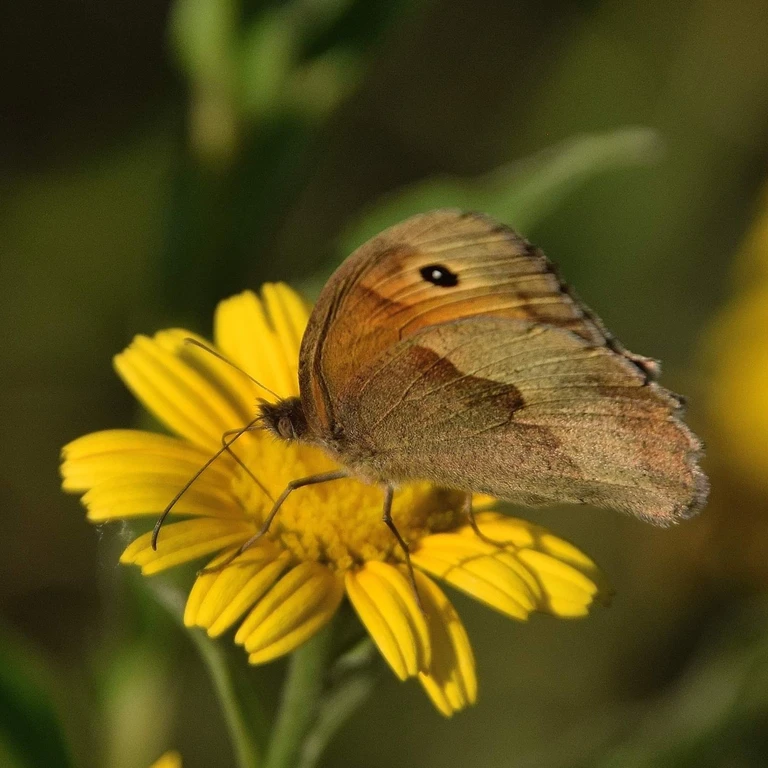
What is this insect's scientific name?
Maniola jurtina
